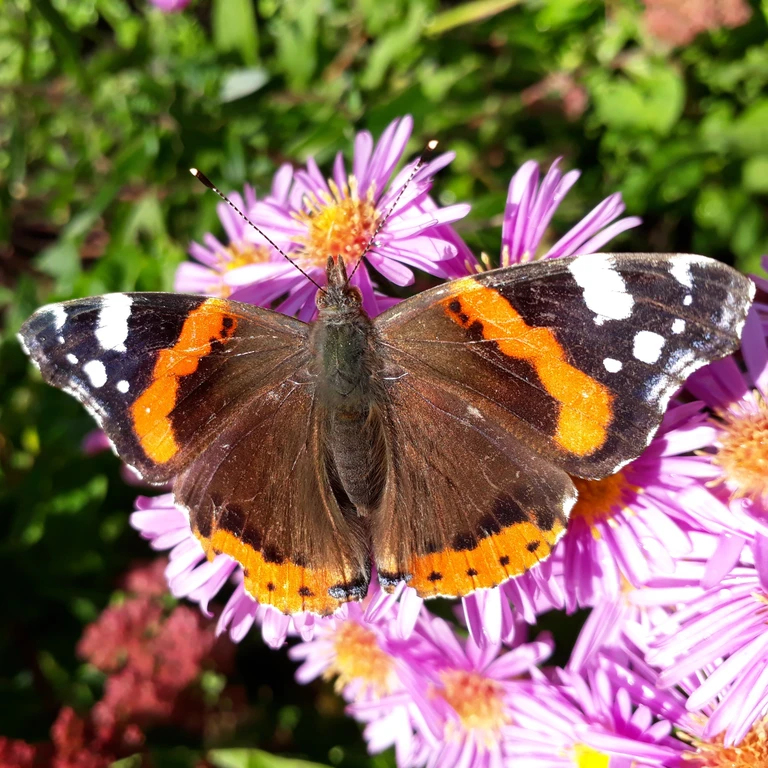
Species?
Vanessa atalanta
